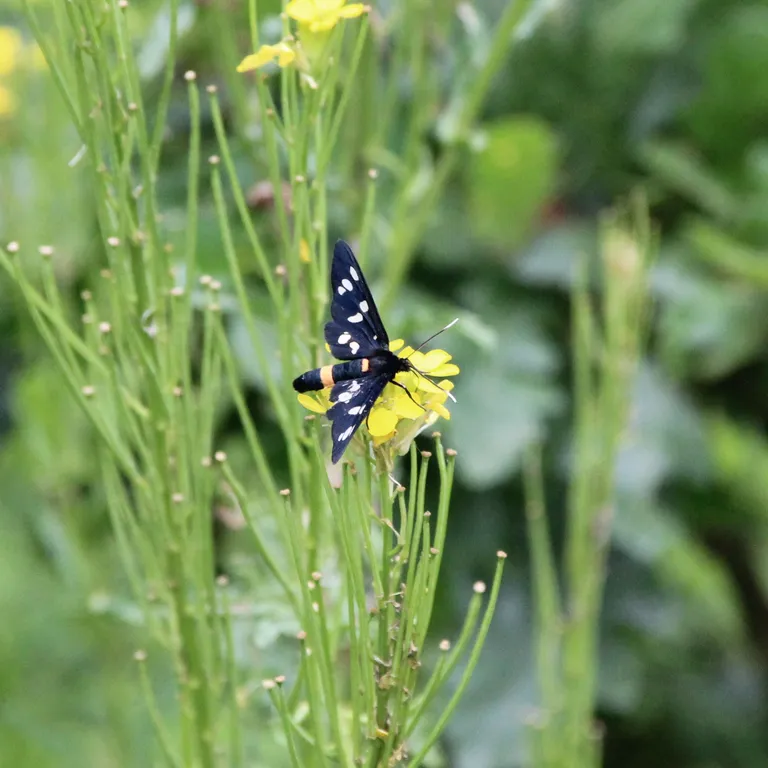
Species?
Amata phegea
